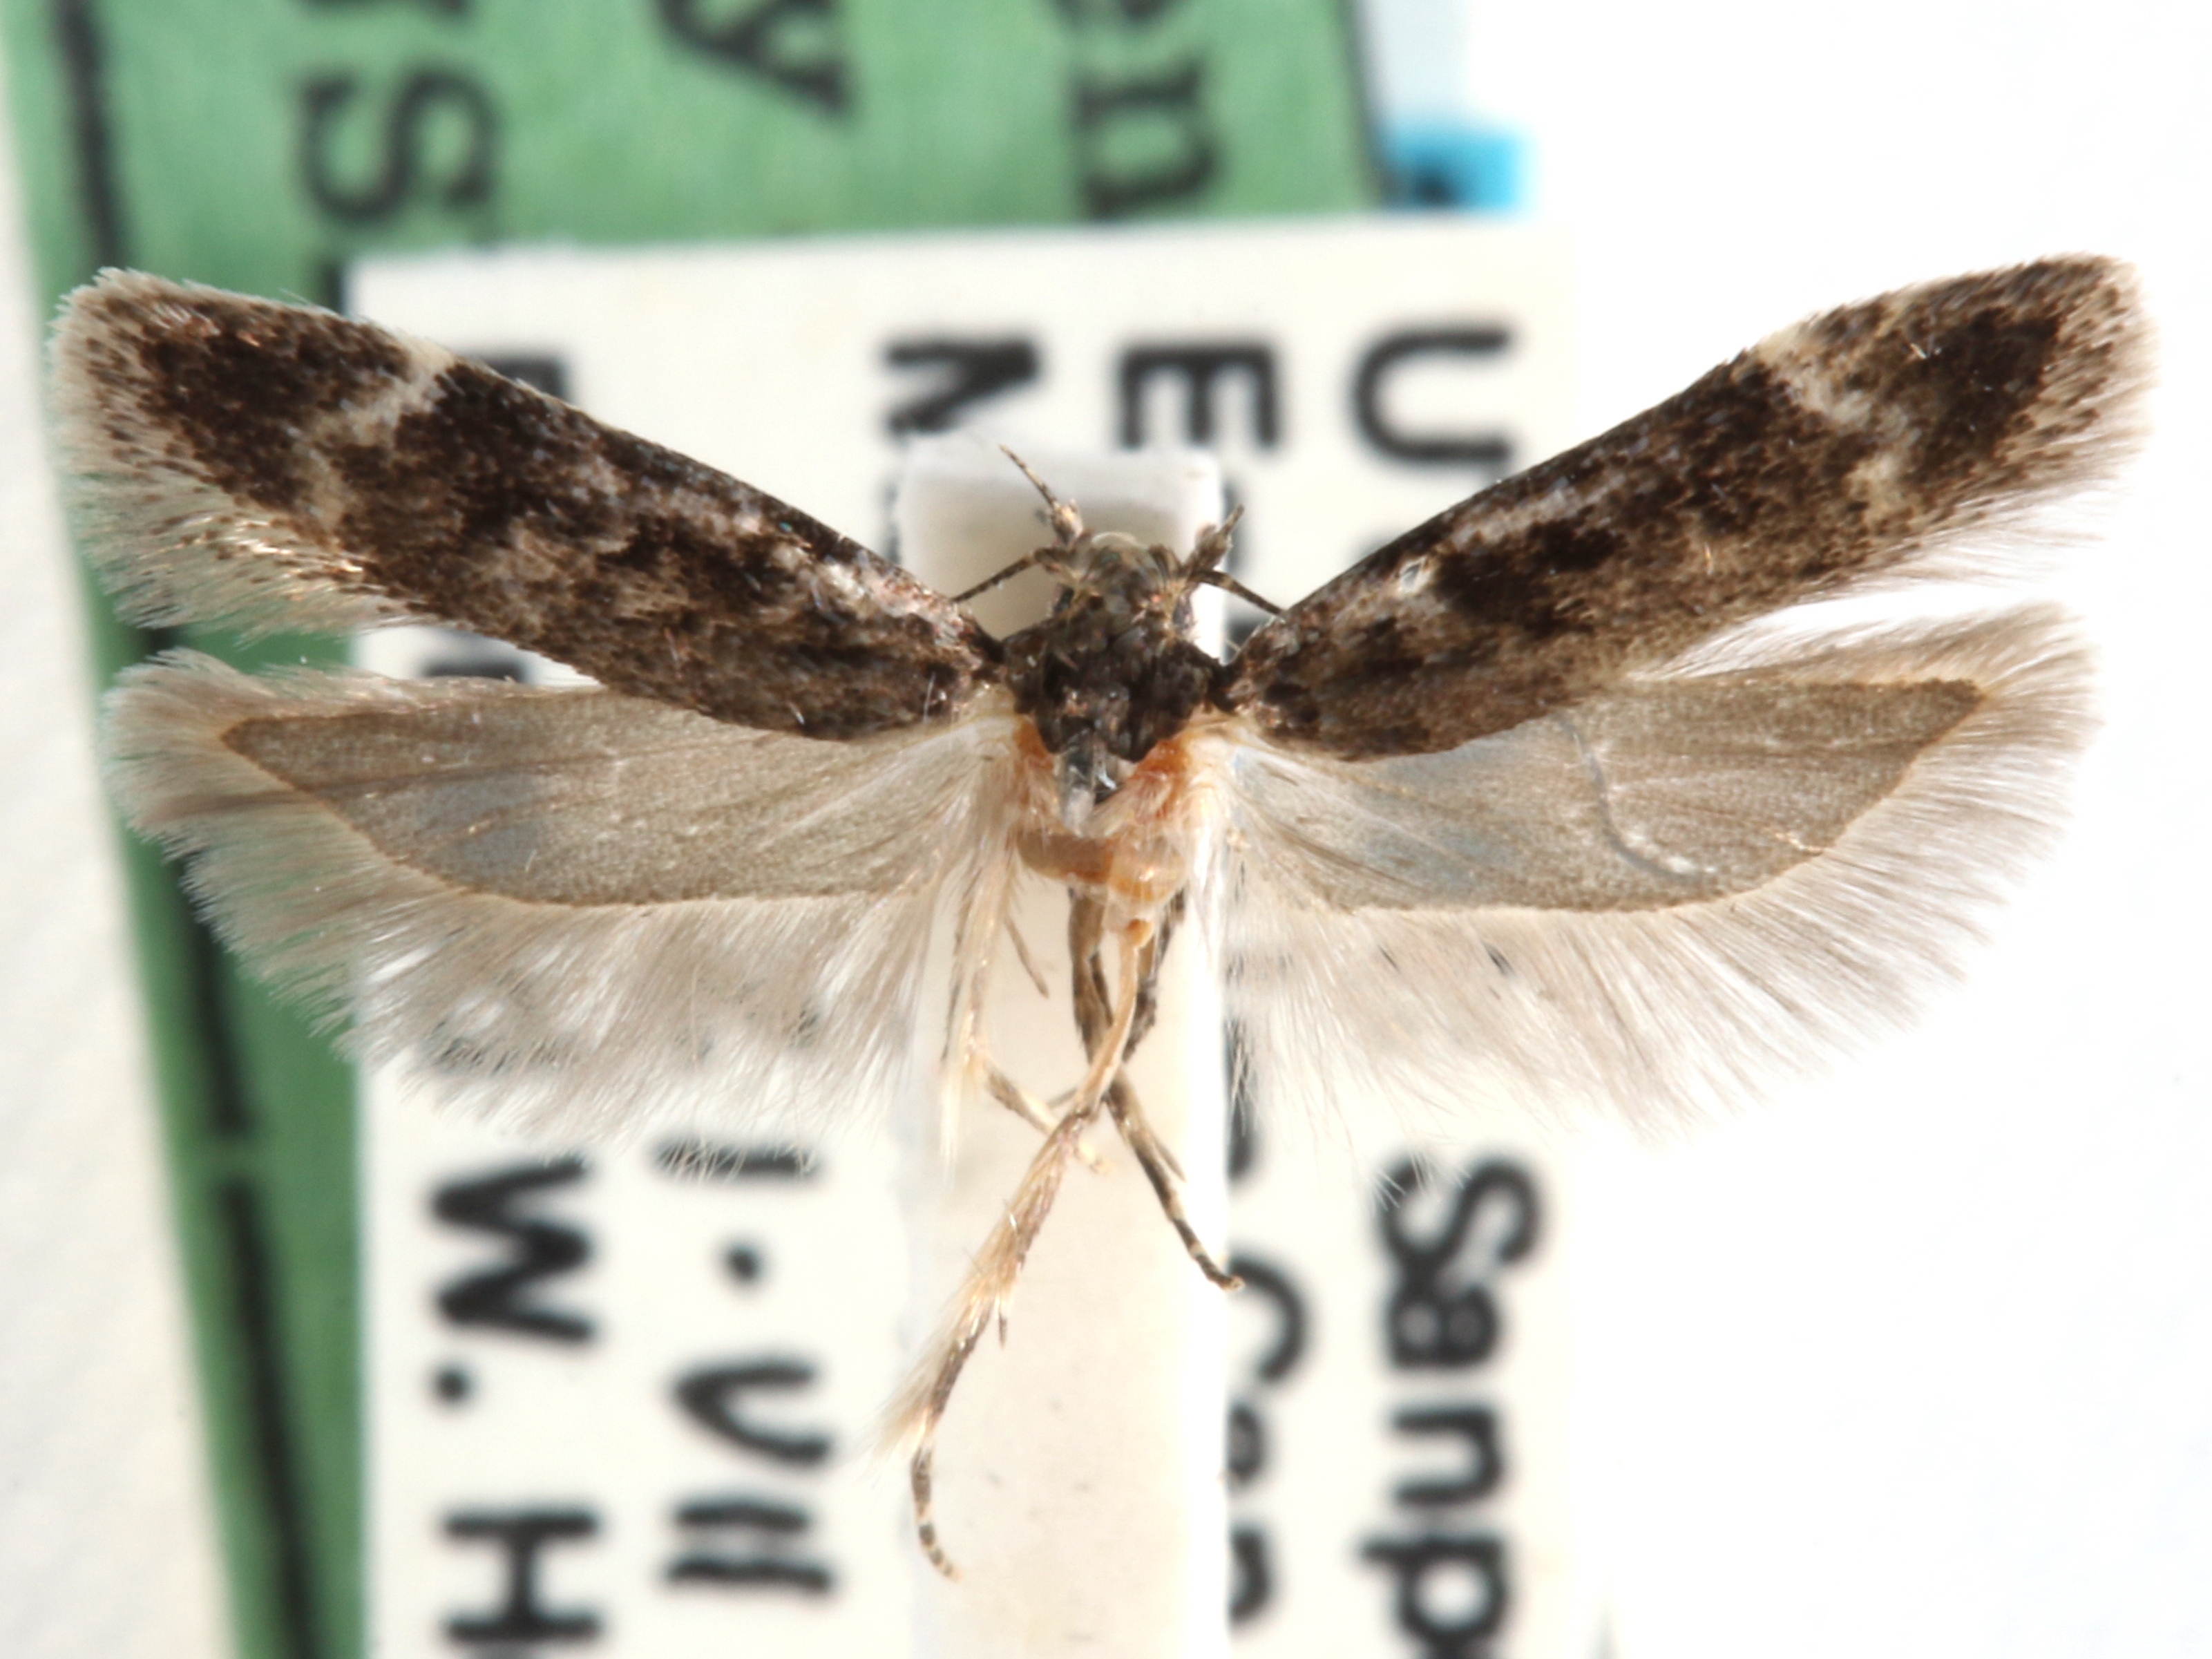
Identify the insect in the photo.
Chionodes hostis
